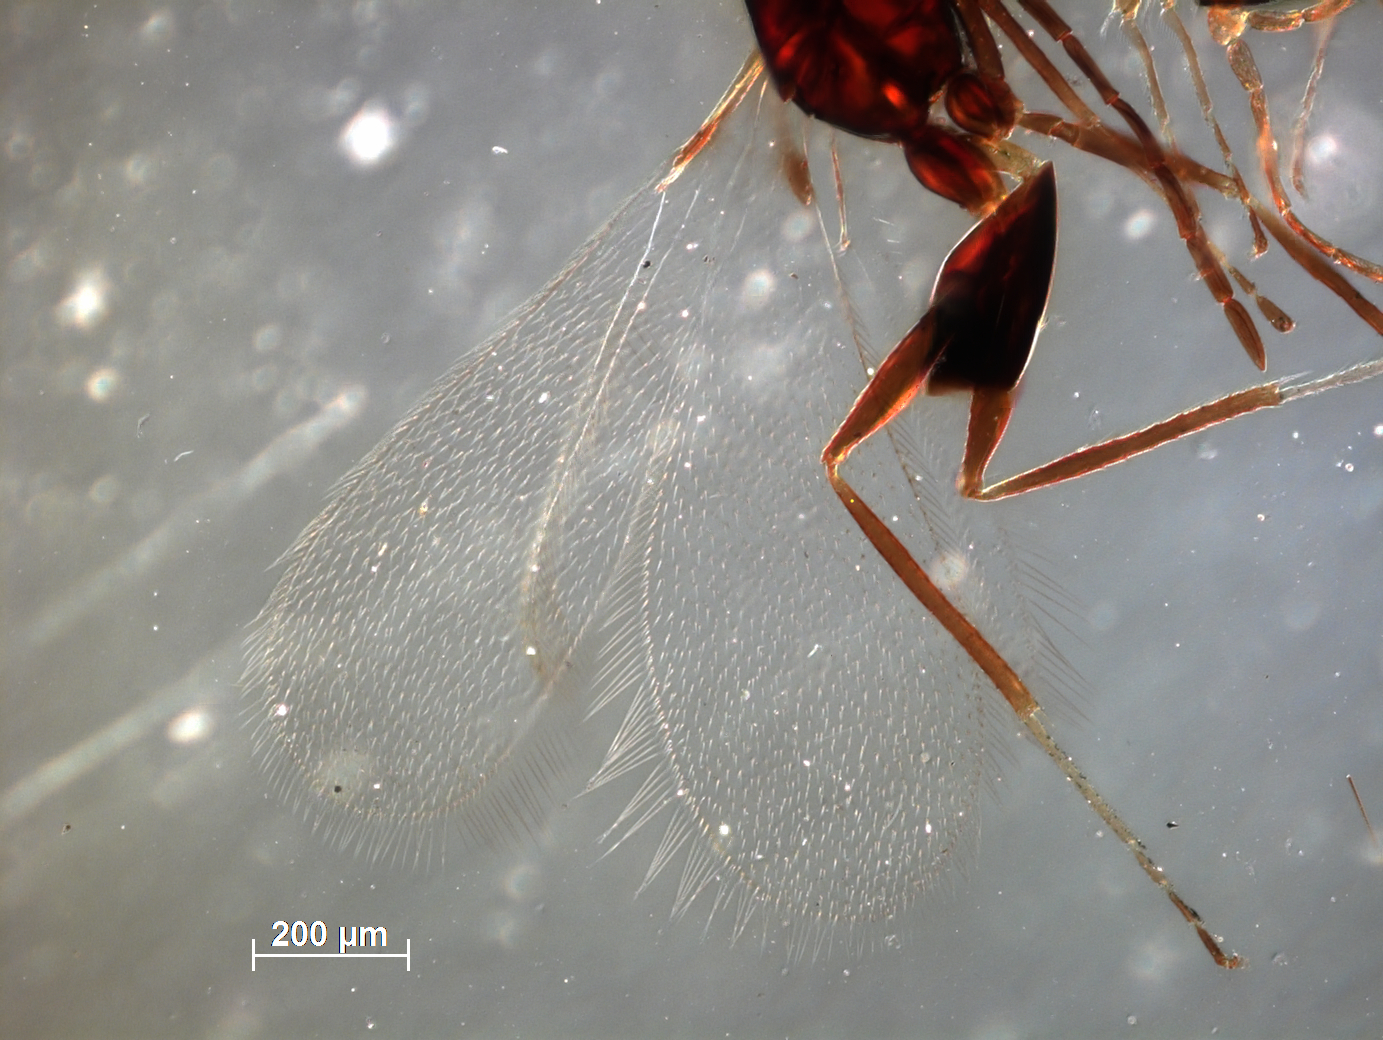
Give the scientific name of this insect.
Polynema graculus
